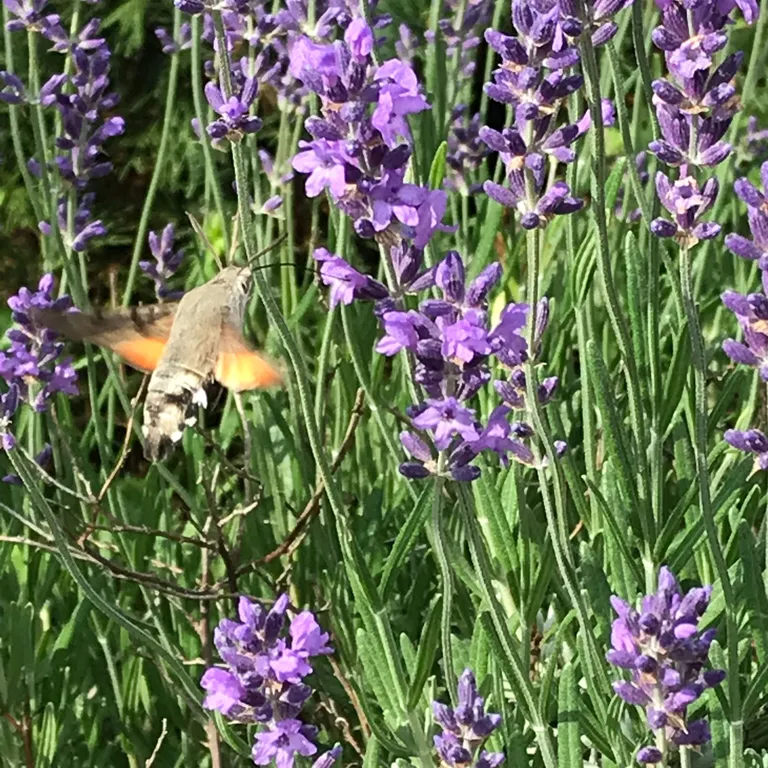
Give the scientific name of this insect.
Macroglossum stellatarum
